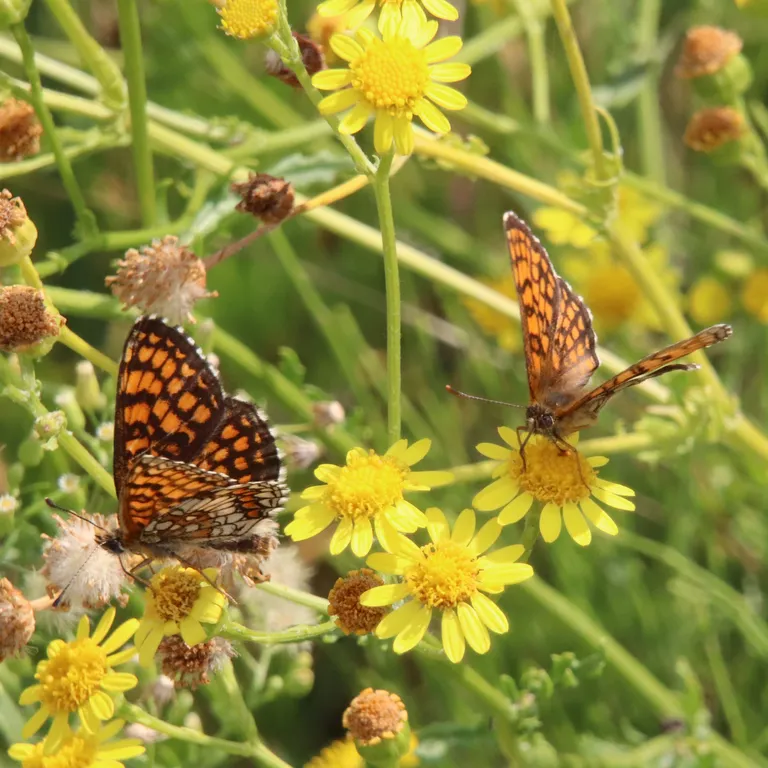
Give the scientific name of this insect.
Melitaea athalia
